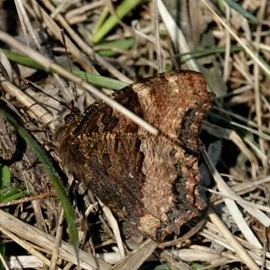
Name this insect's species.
Nymphalis polychloros
